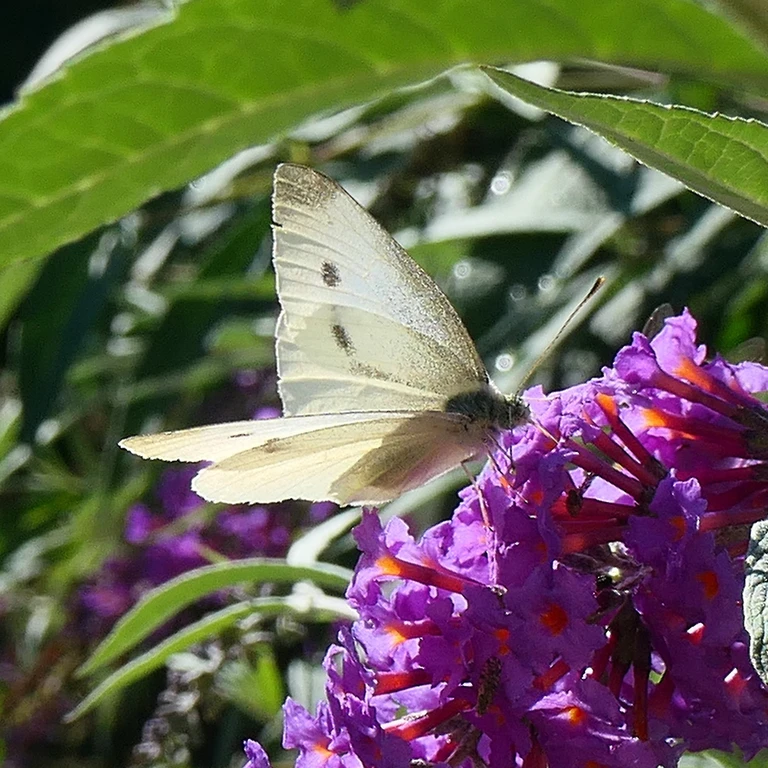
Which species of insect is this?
Pieris rapae
